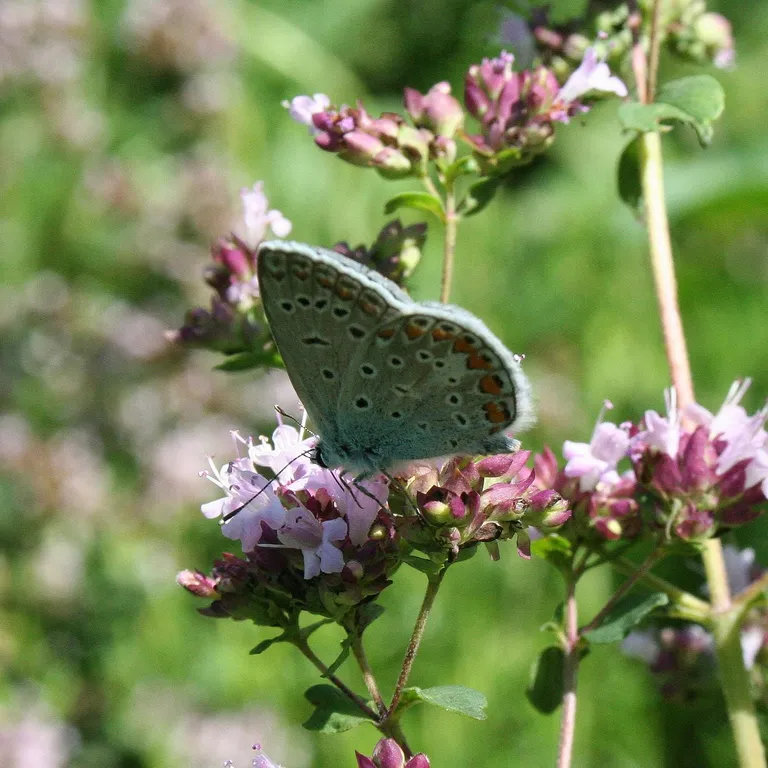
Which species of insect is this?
Polyommatus icarus
